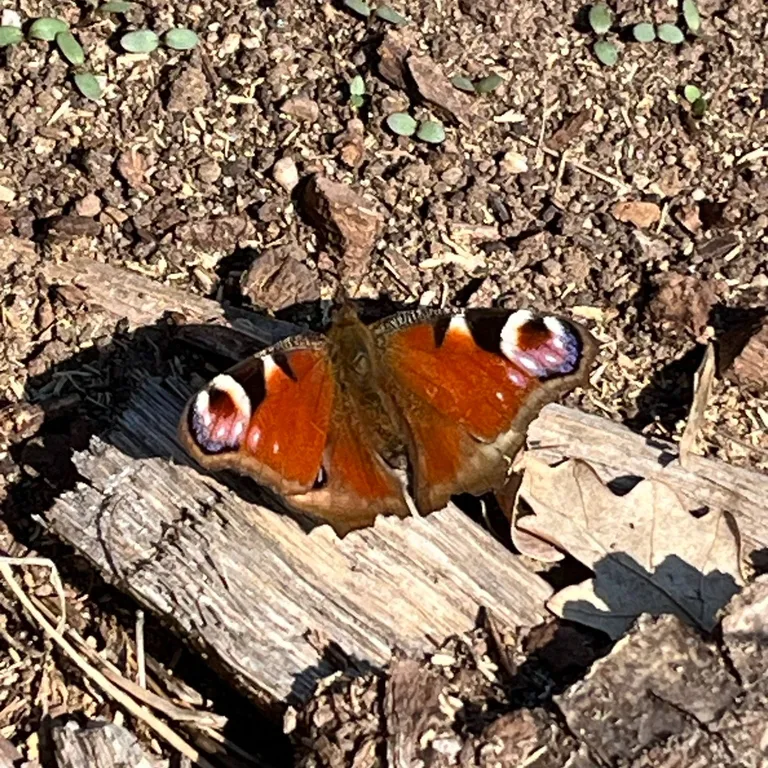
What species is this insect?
Aglais io
